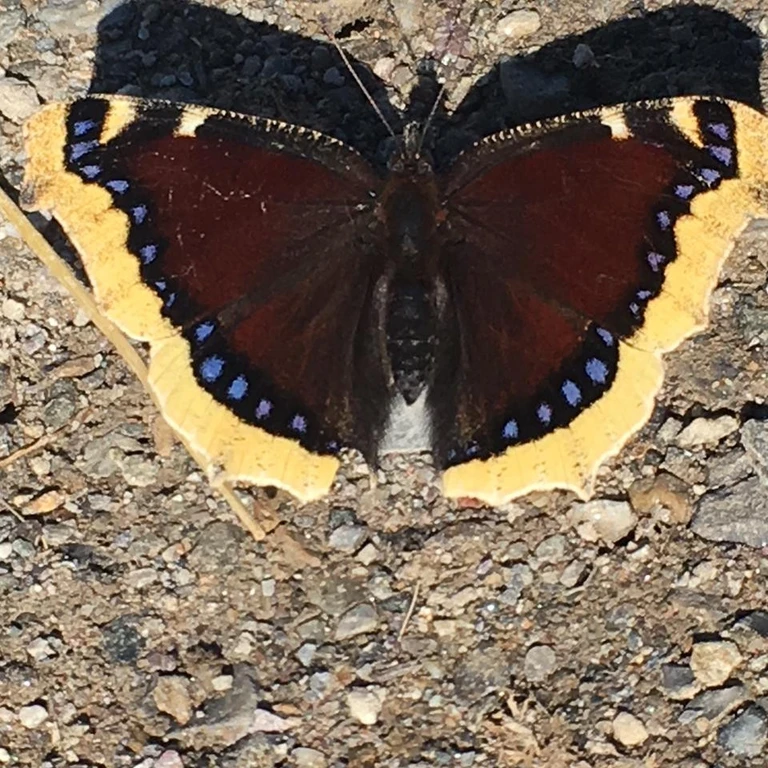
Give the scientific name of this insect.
Nymphalis antiopa
